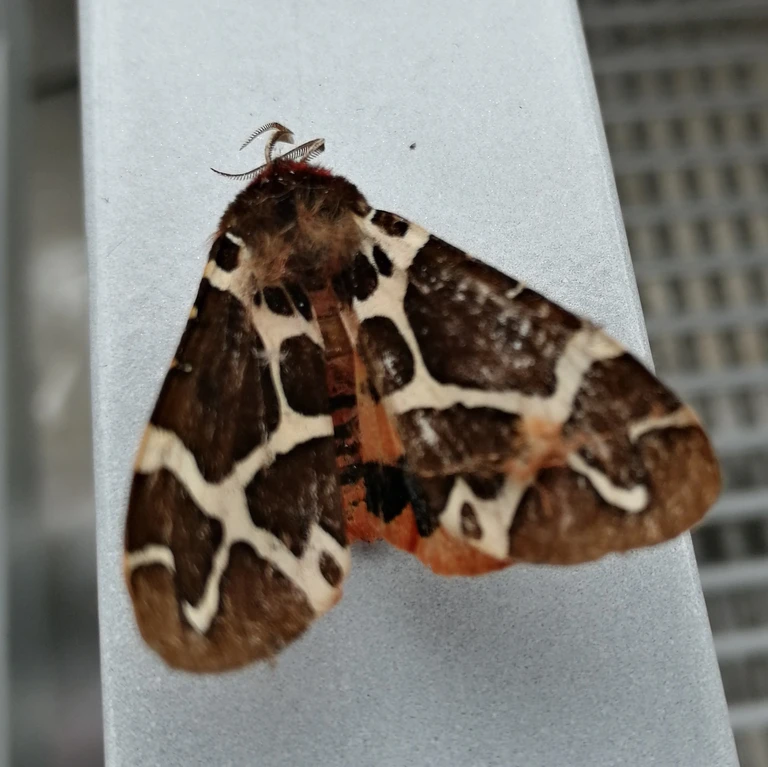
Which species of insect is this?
Arctia caja
